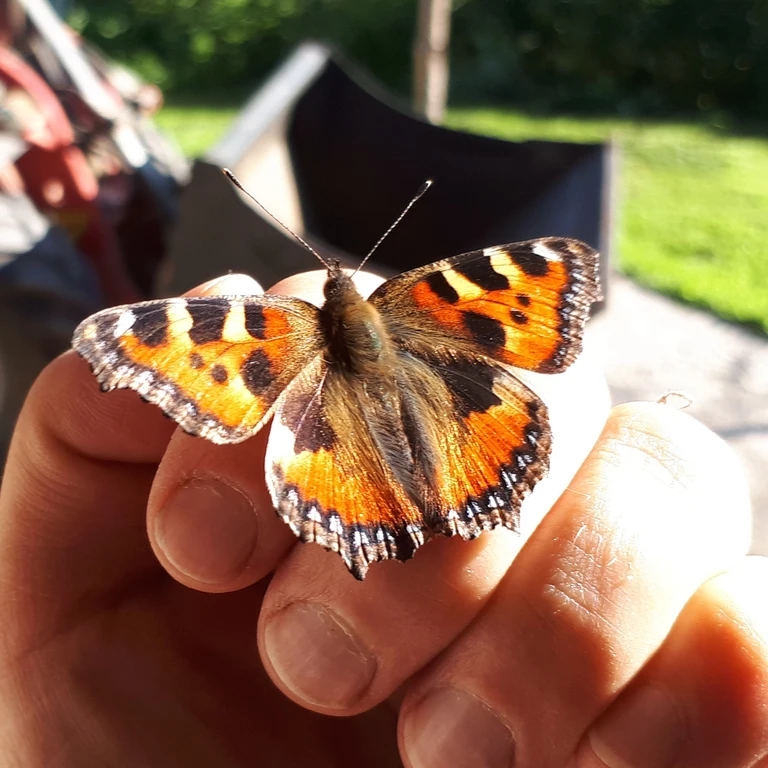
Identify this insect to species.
Aglais urticae
